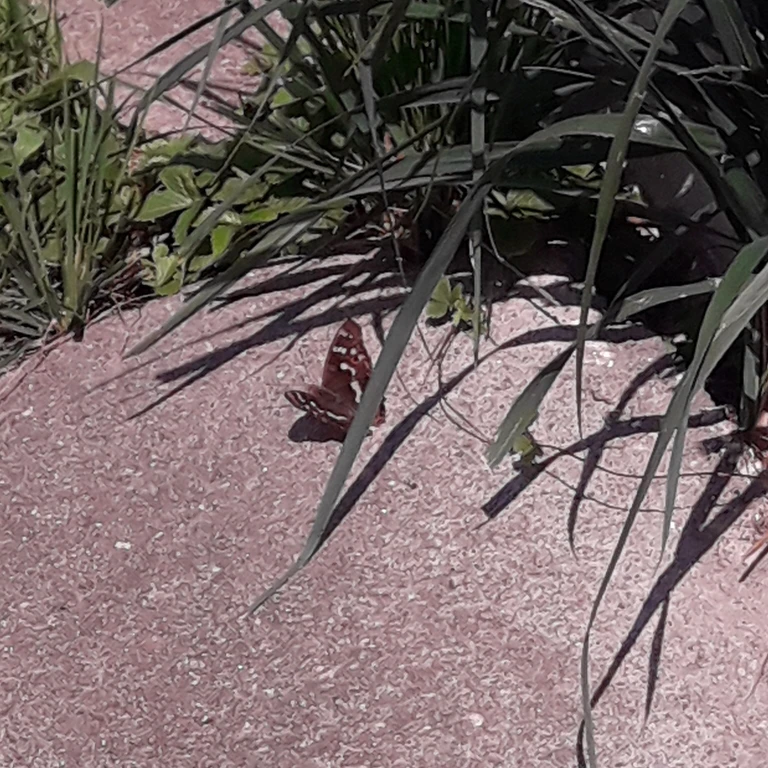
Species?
Apatura ilia
